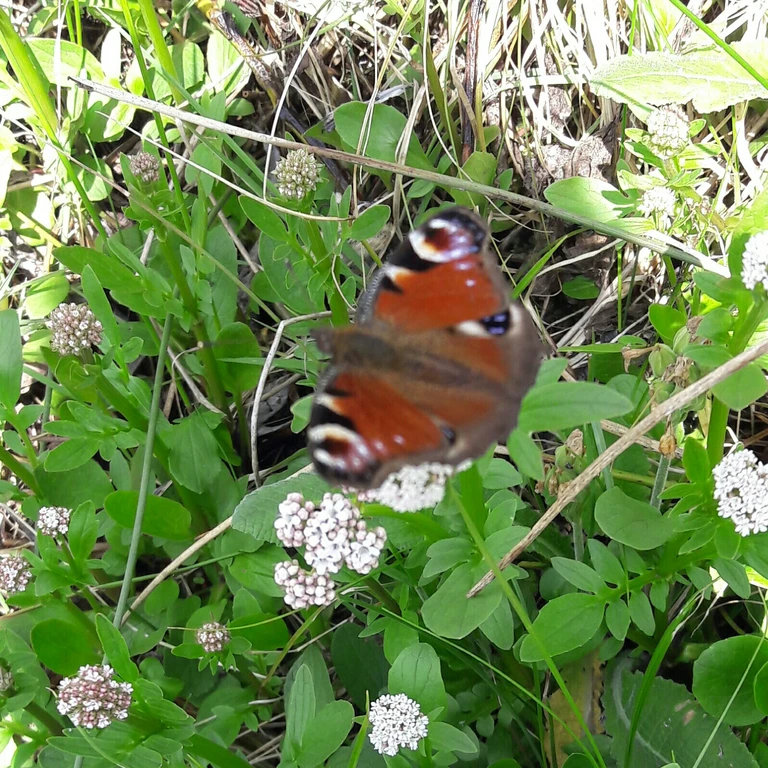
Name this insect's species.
Aglais io
